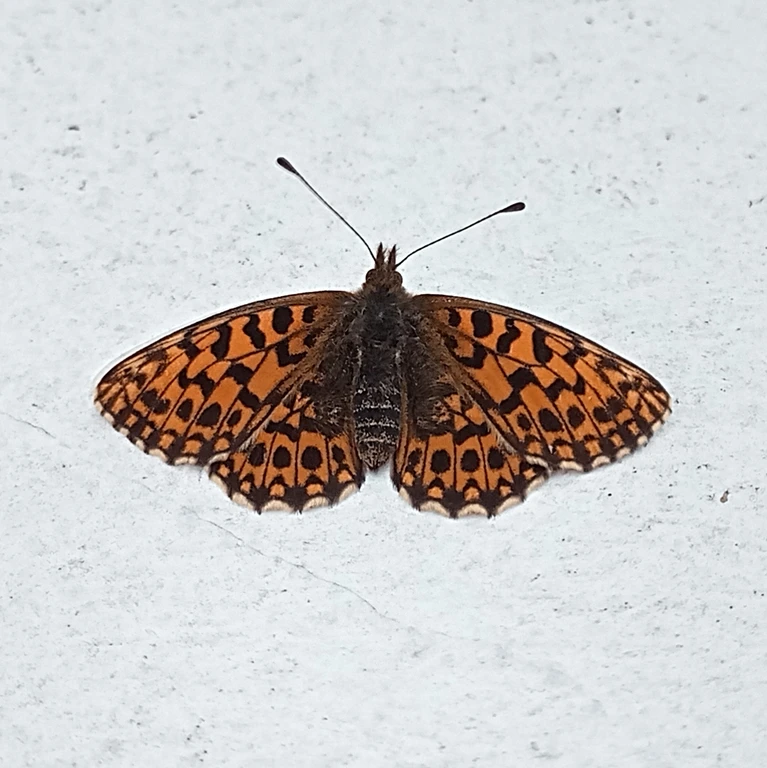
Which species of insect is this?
Boloria dia
